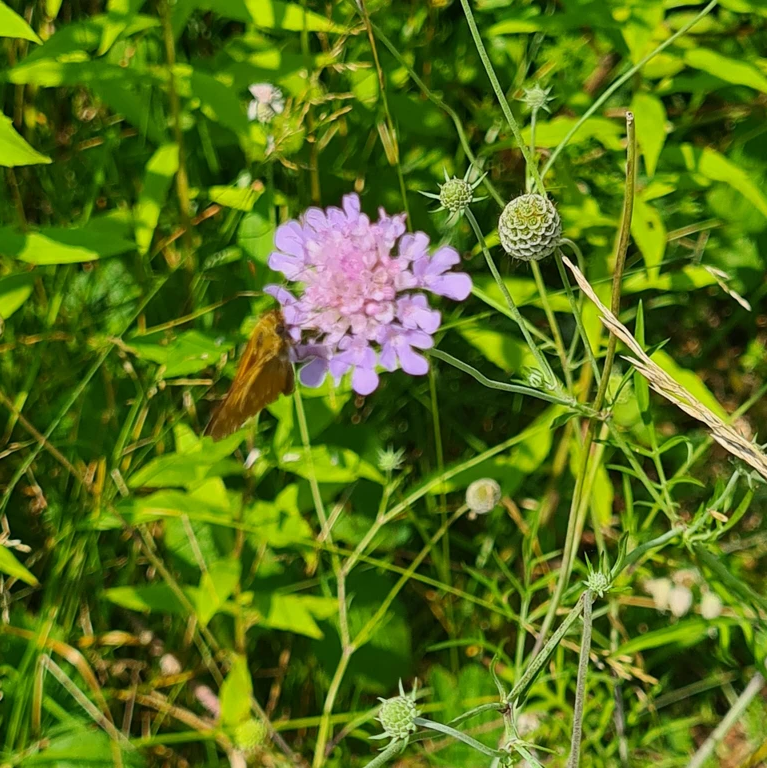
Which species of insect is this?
Ochlodes sylvanus (also Ochlodes venata)
